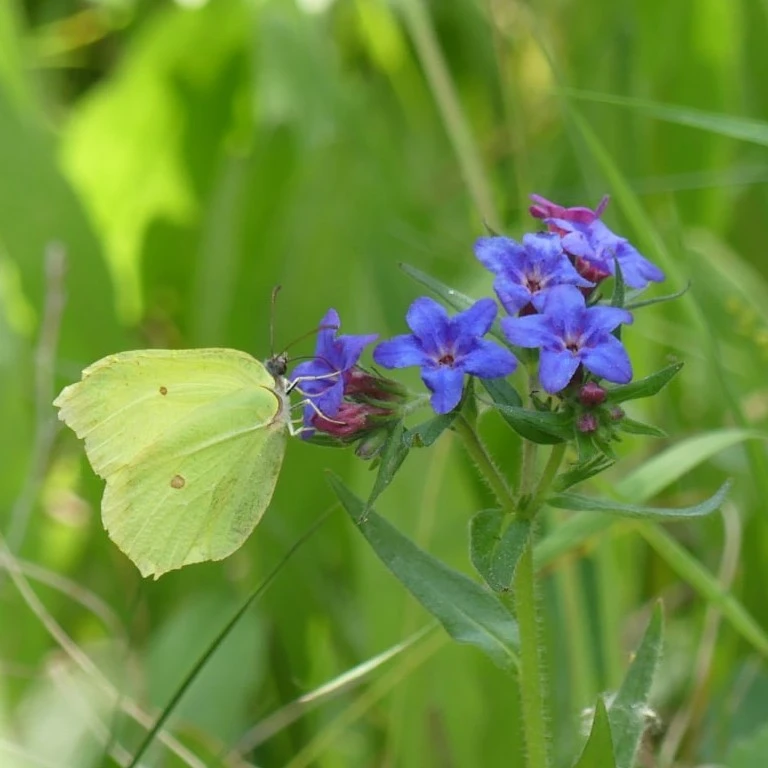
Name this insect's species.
Gonepteryx rhamni
